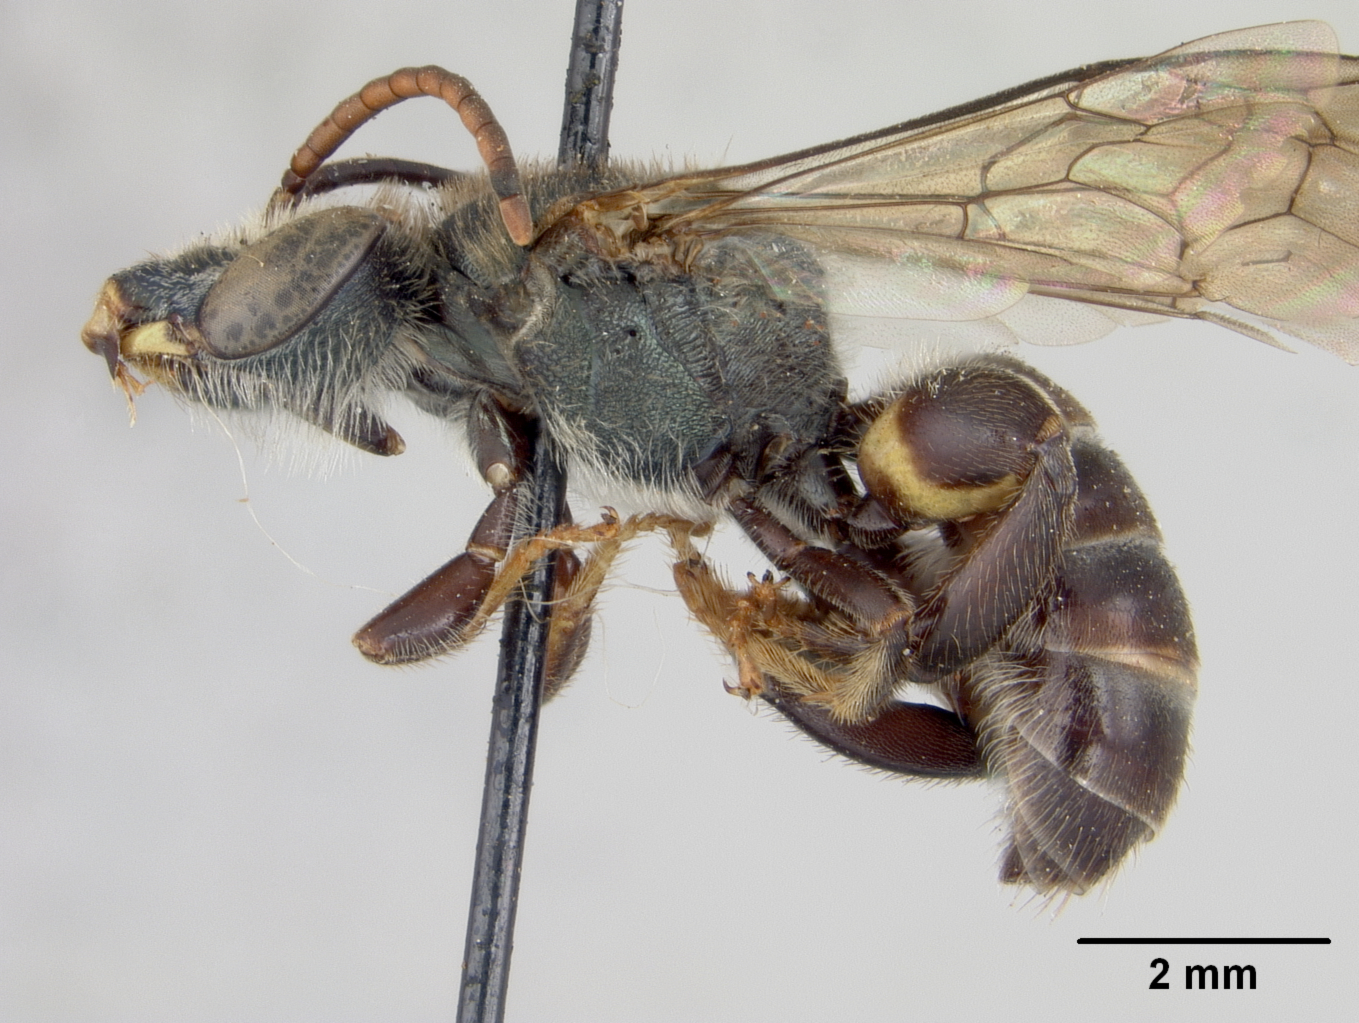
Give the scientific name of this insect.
Agapostemon obscuratus
